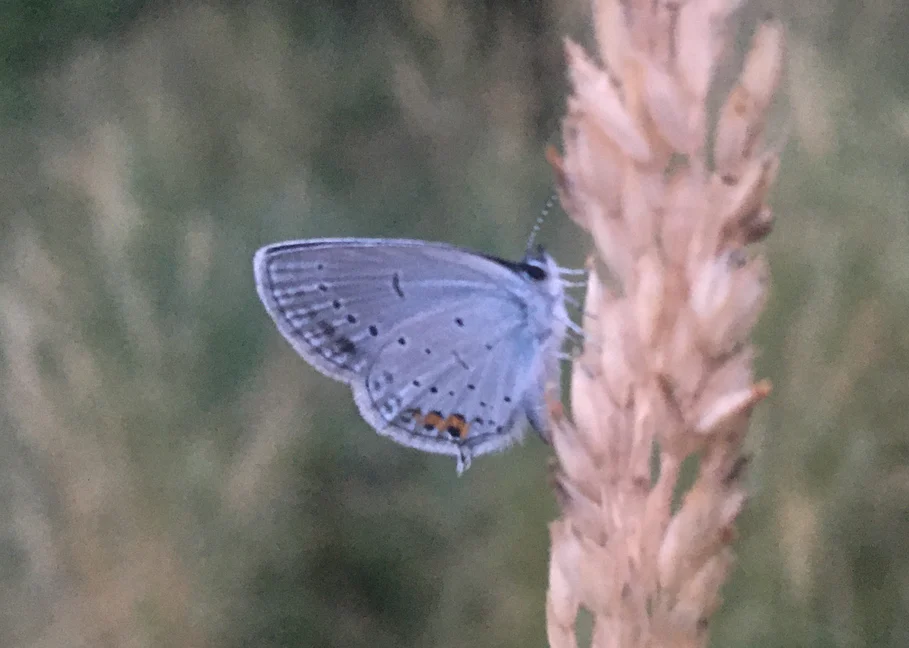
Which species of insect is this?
Cupido argiades (also Elkalyce argiades)
